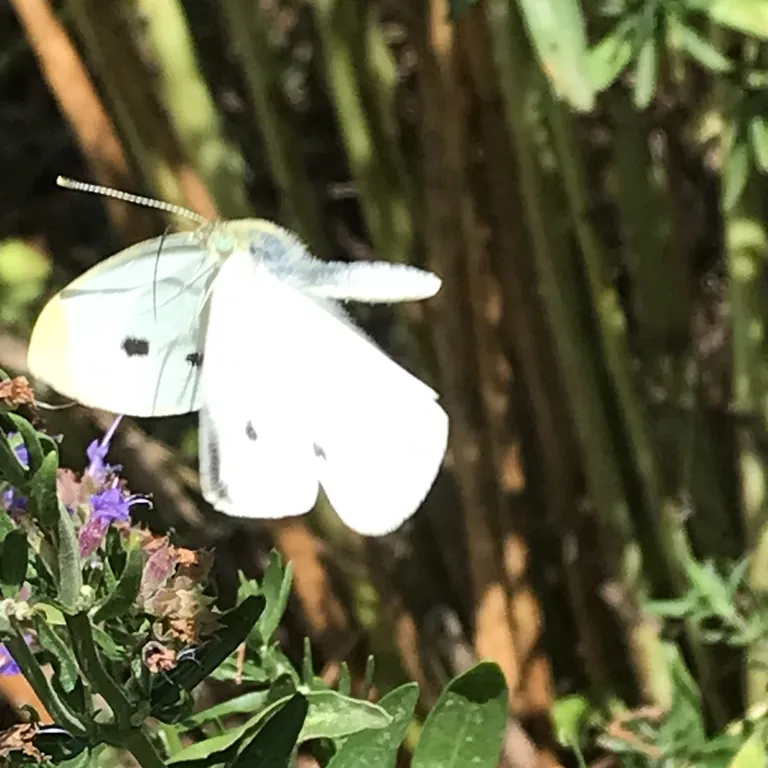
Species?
Pieris rapae
